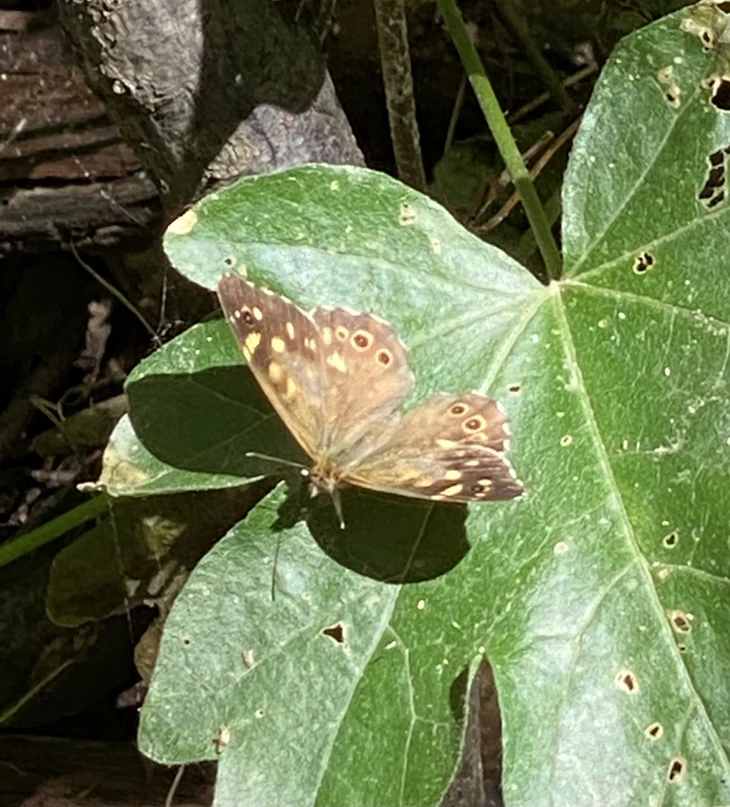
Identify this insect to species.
Pararge aegeria
